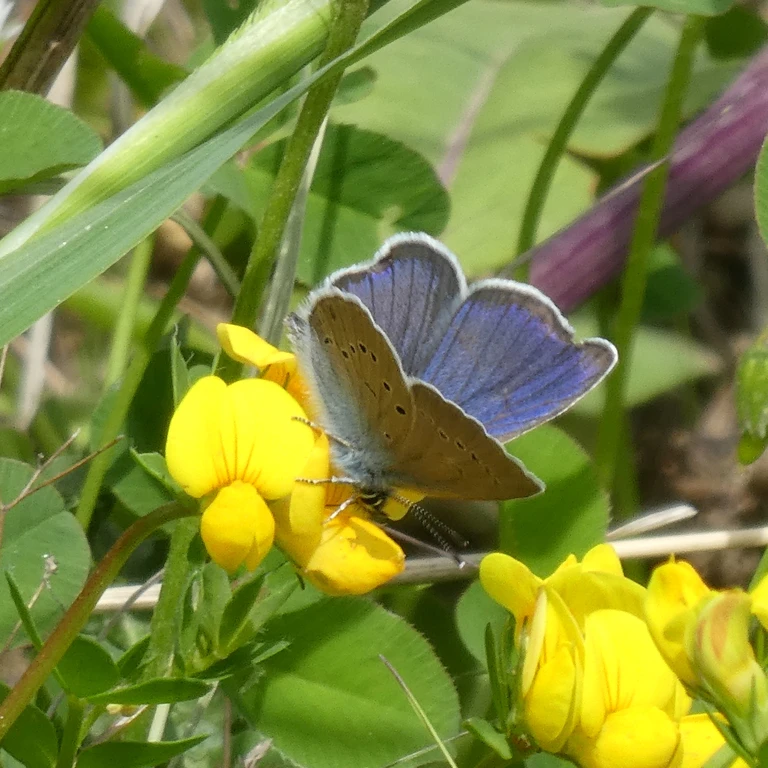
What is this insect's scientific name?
Cyaniris semiargus
